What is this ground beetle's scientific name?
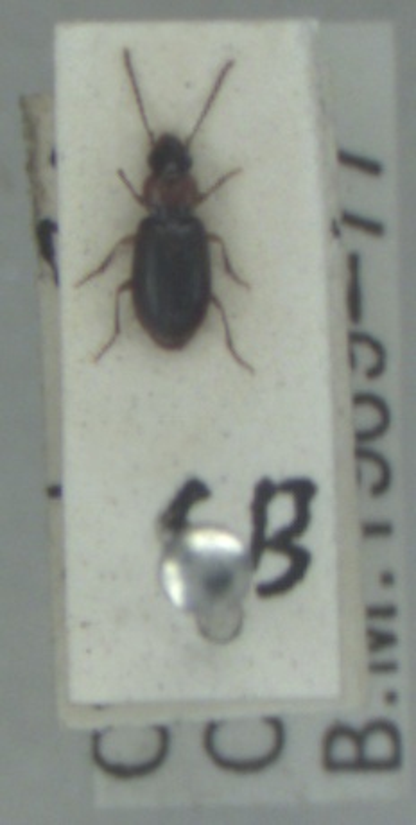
Acupalpus dubius
